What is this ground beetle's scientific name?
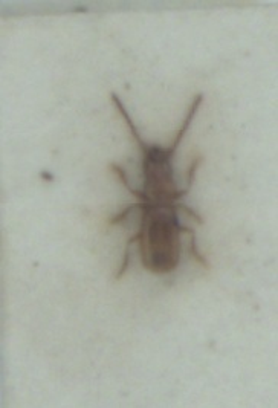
Aepus marinus
